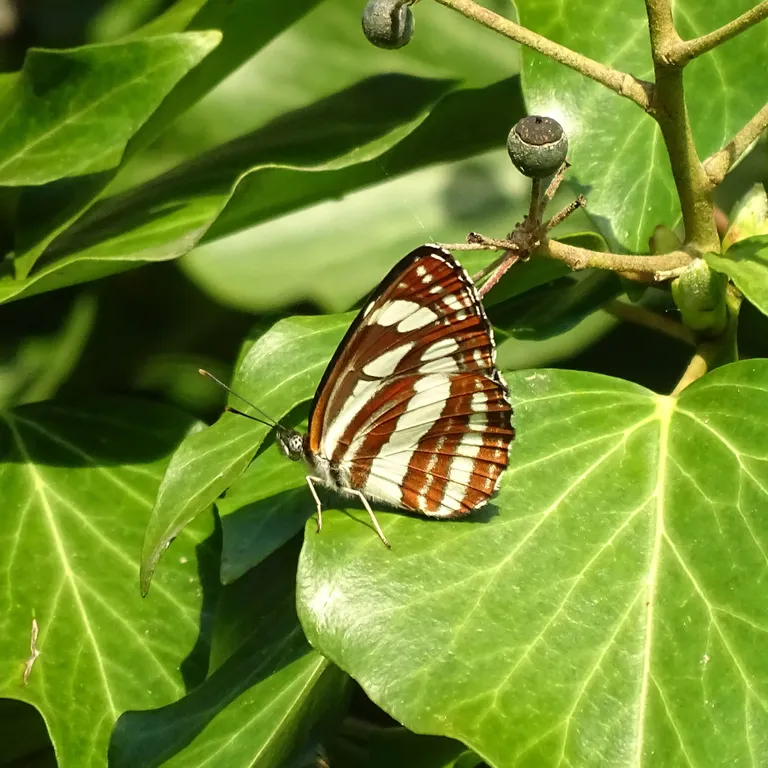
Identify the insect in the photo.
Neptis sappho
